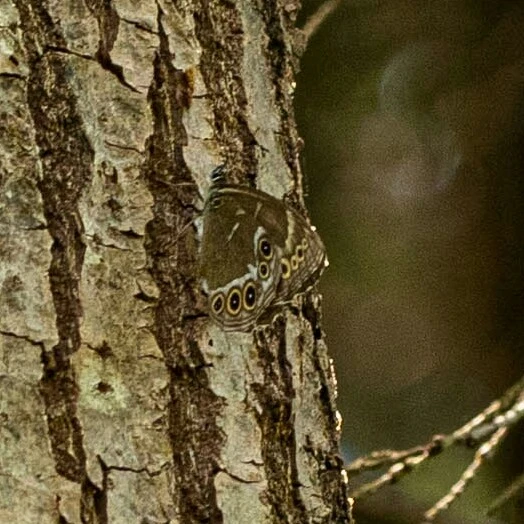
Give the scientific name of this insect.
Lopinga achine (also Pararge achine)
